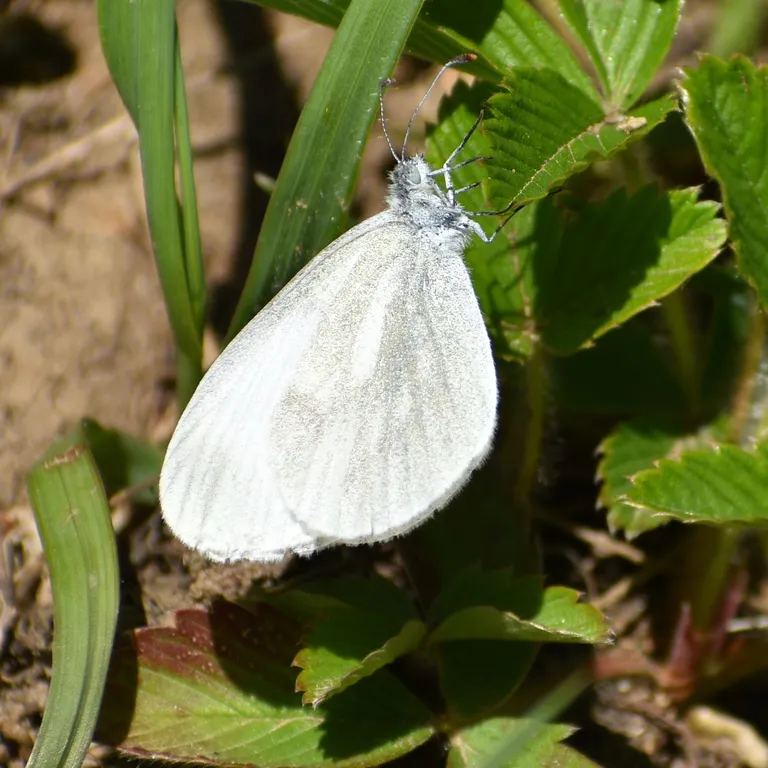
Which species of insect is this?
Leptidea sinapis/juvernica
